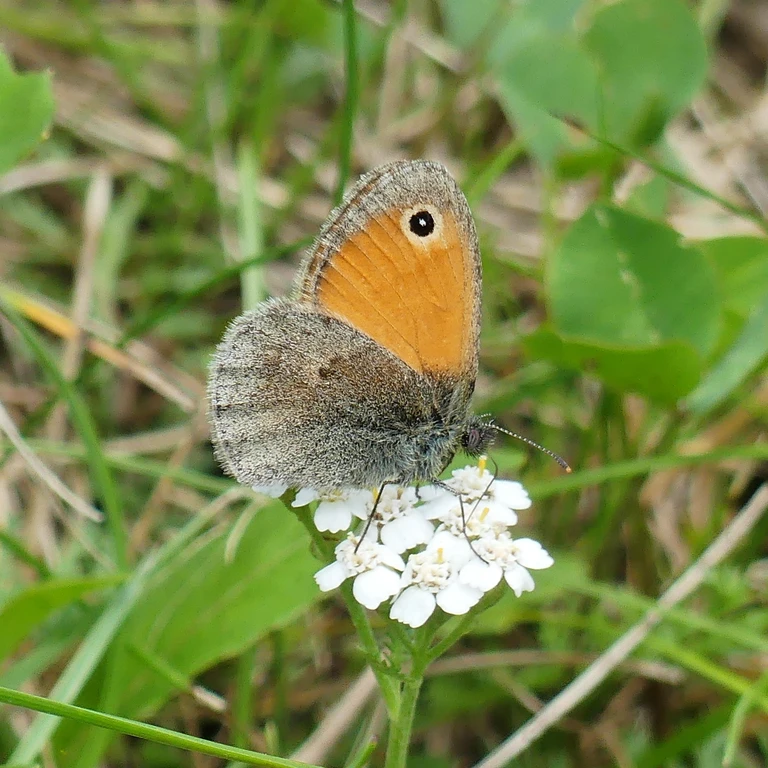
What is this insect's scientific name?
Coenonympha pamphilus
